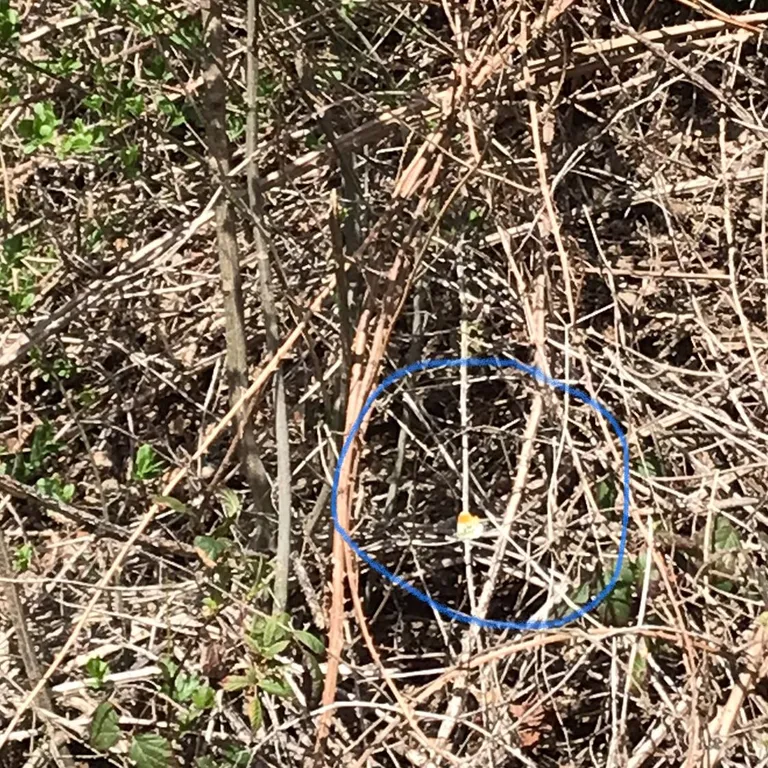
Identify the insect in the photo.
Anthocharis cardamines
